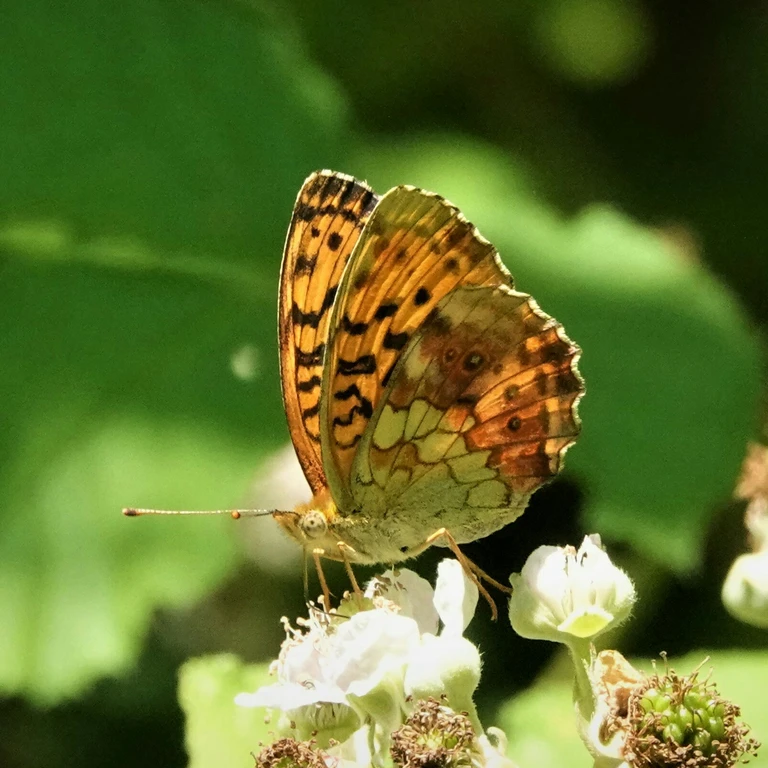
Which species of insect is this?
Brenthis daphne
